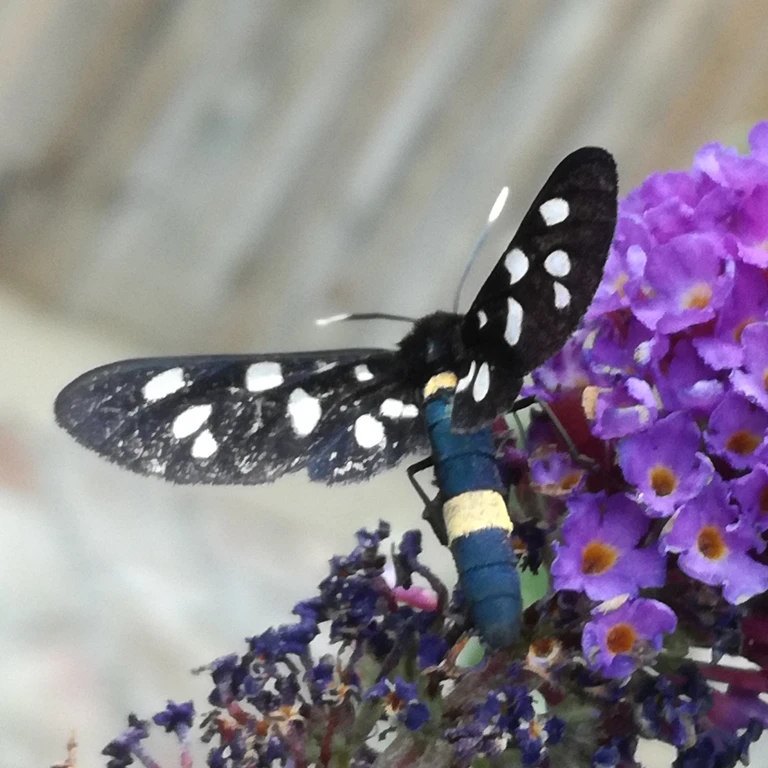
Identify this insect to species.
Amata phegea
